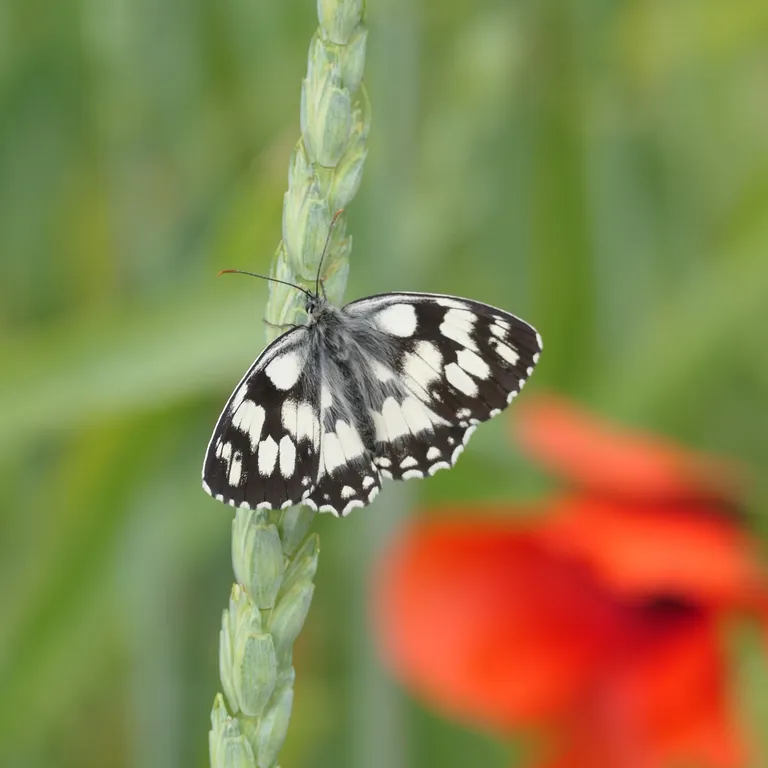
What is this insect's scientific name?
Melanargia galathea
